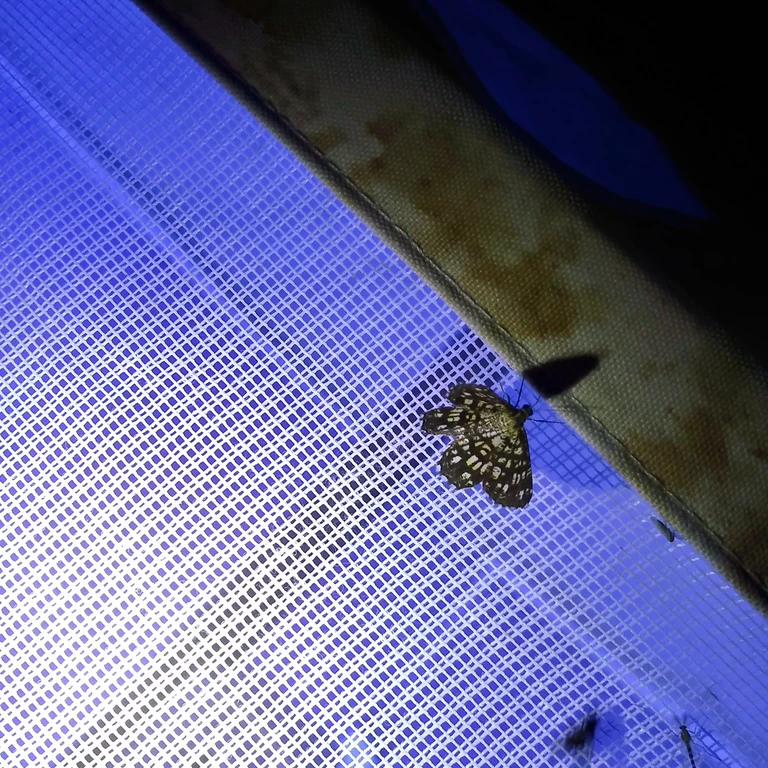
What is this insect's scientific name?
Chiasmia clathrata
